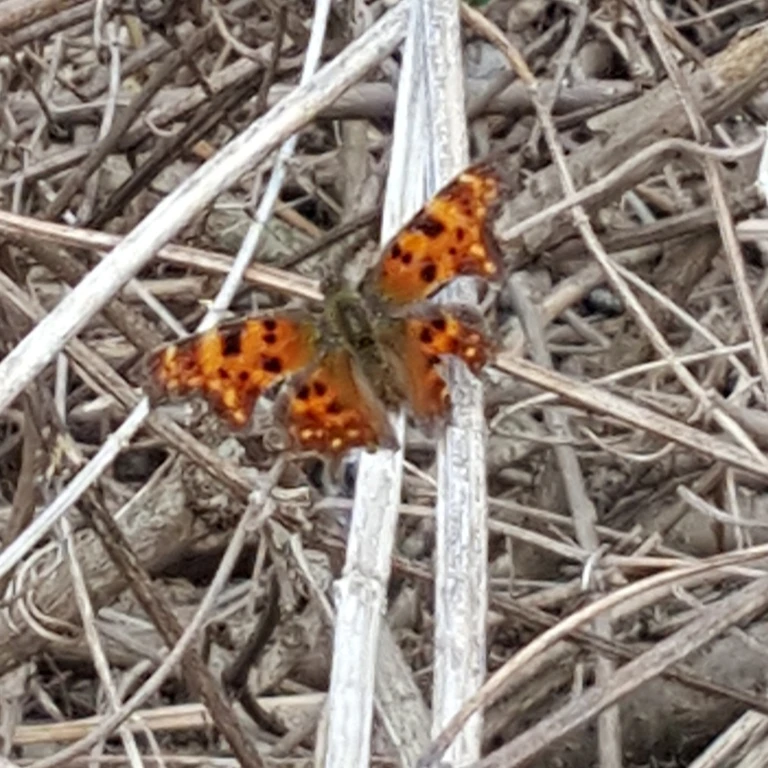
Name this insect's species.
Polygonia c-album
